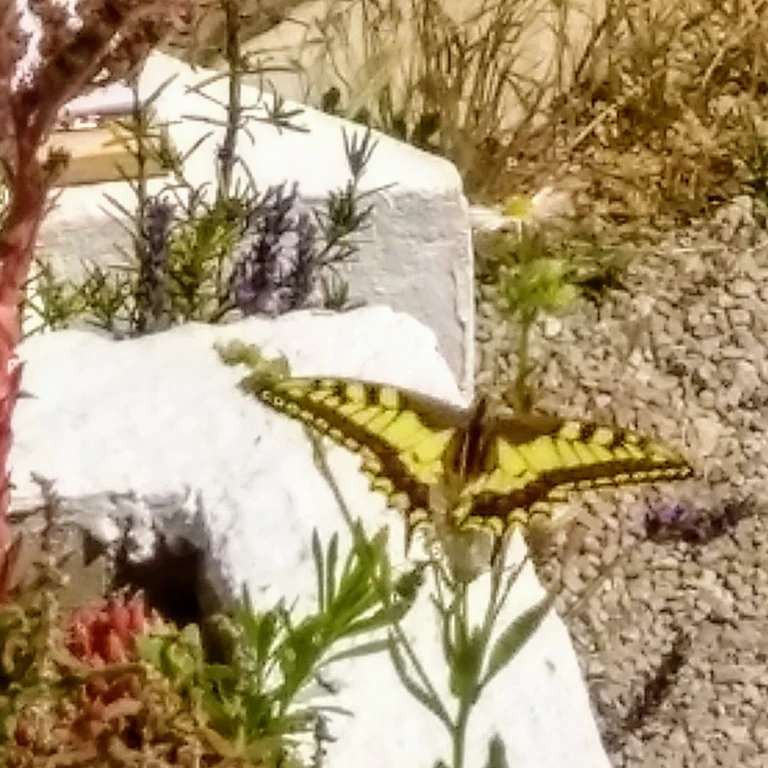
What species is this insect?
Papilio machaon
